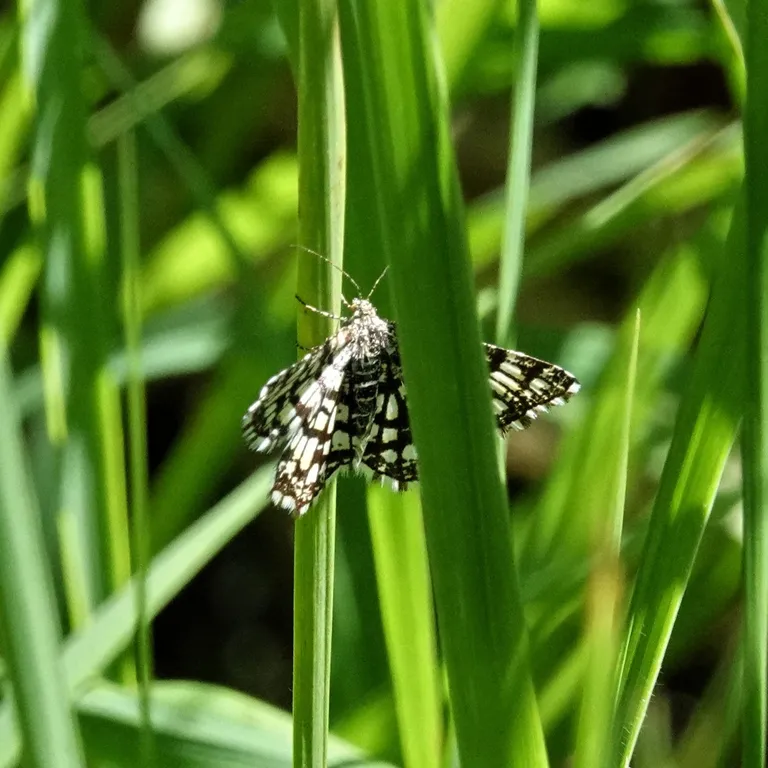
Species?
Chiasmia clathrata
